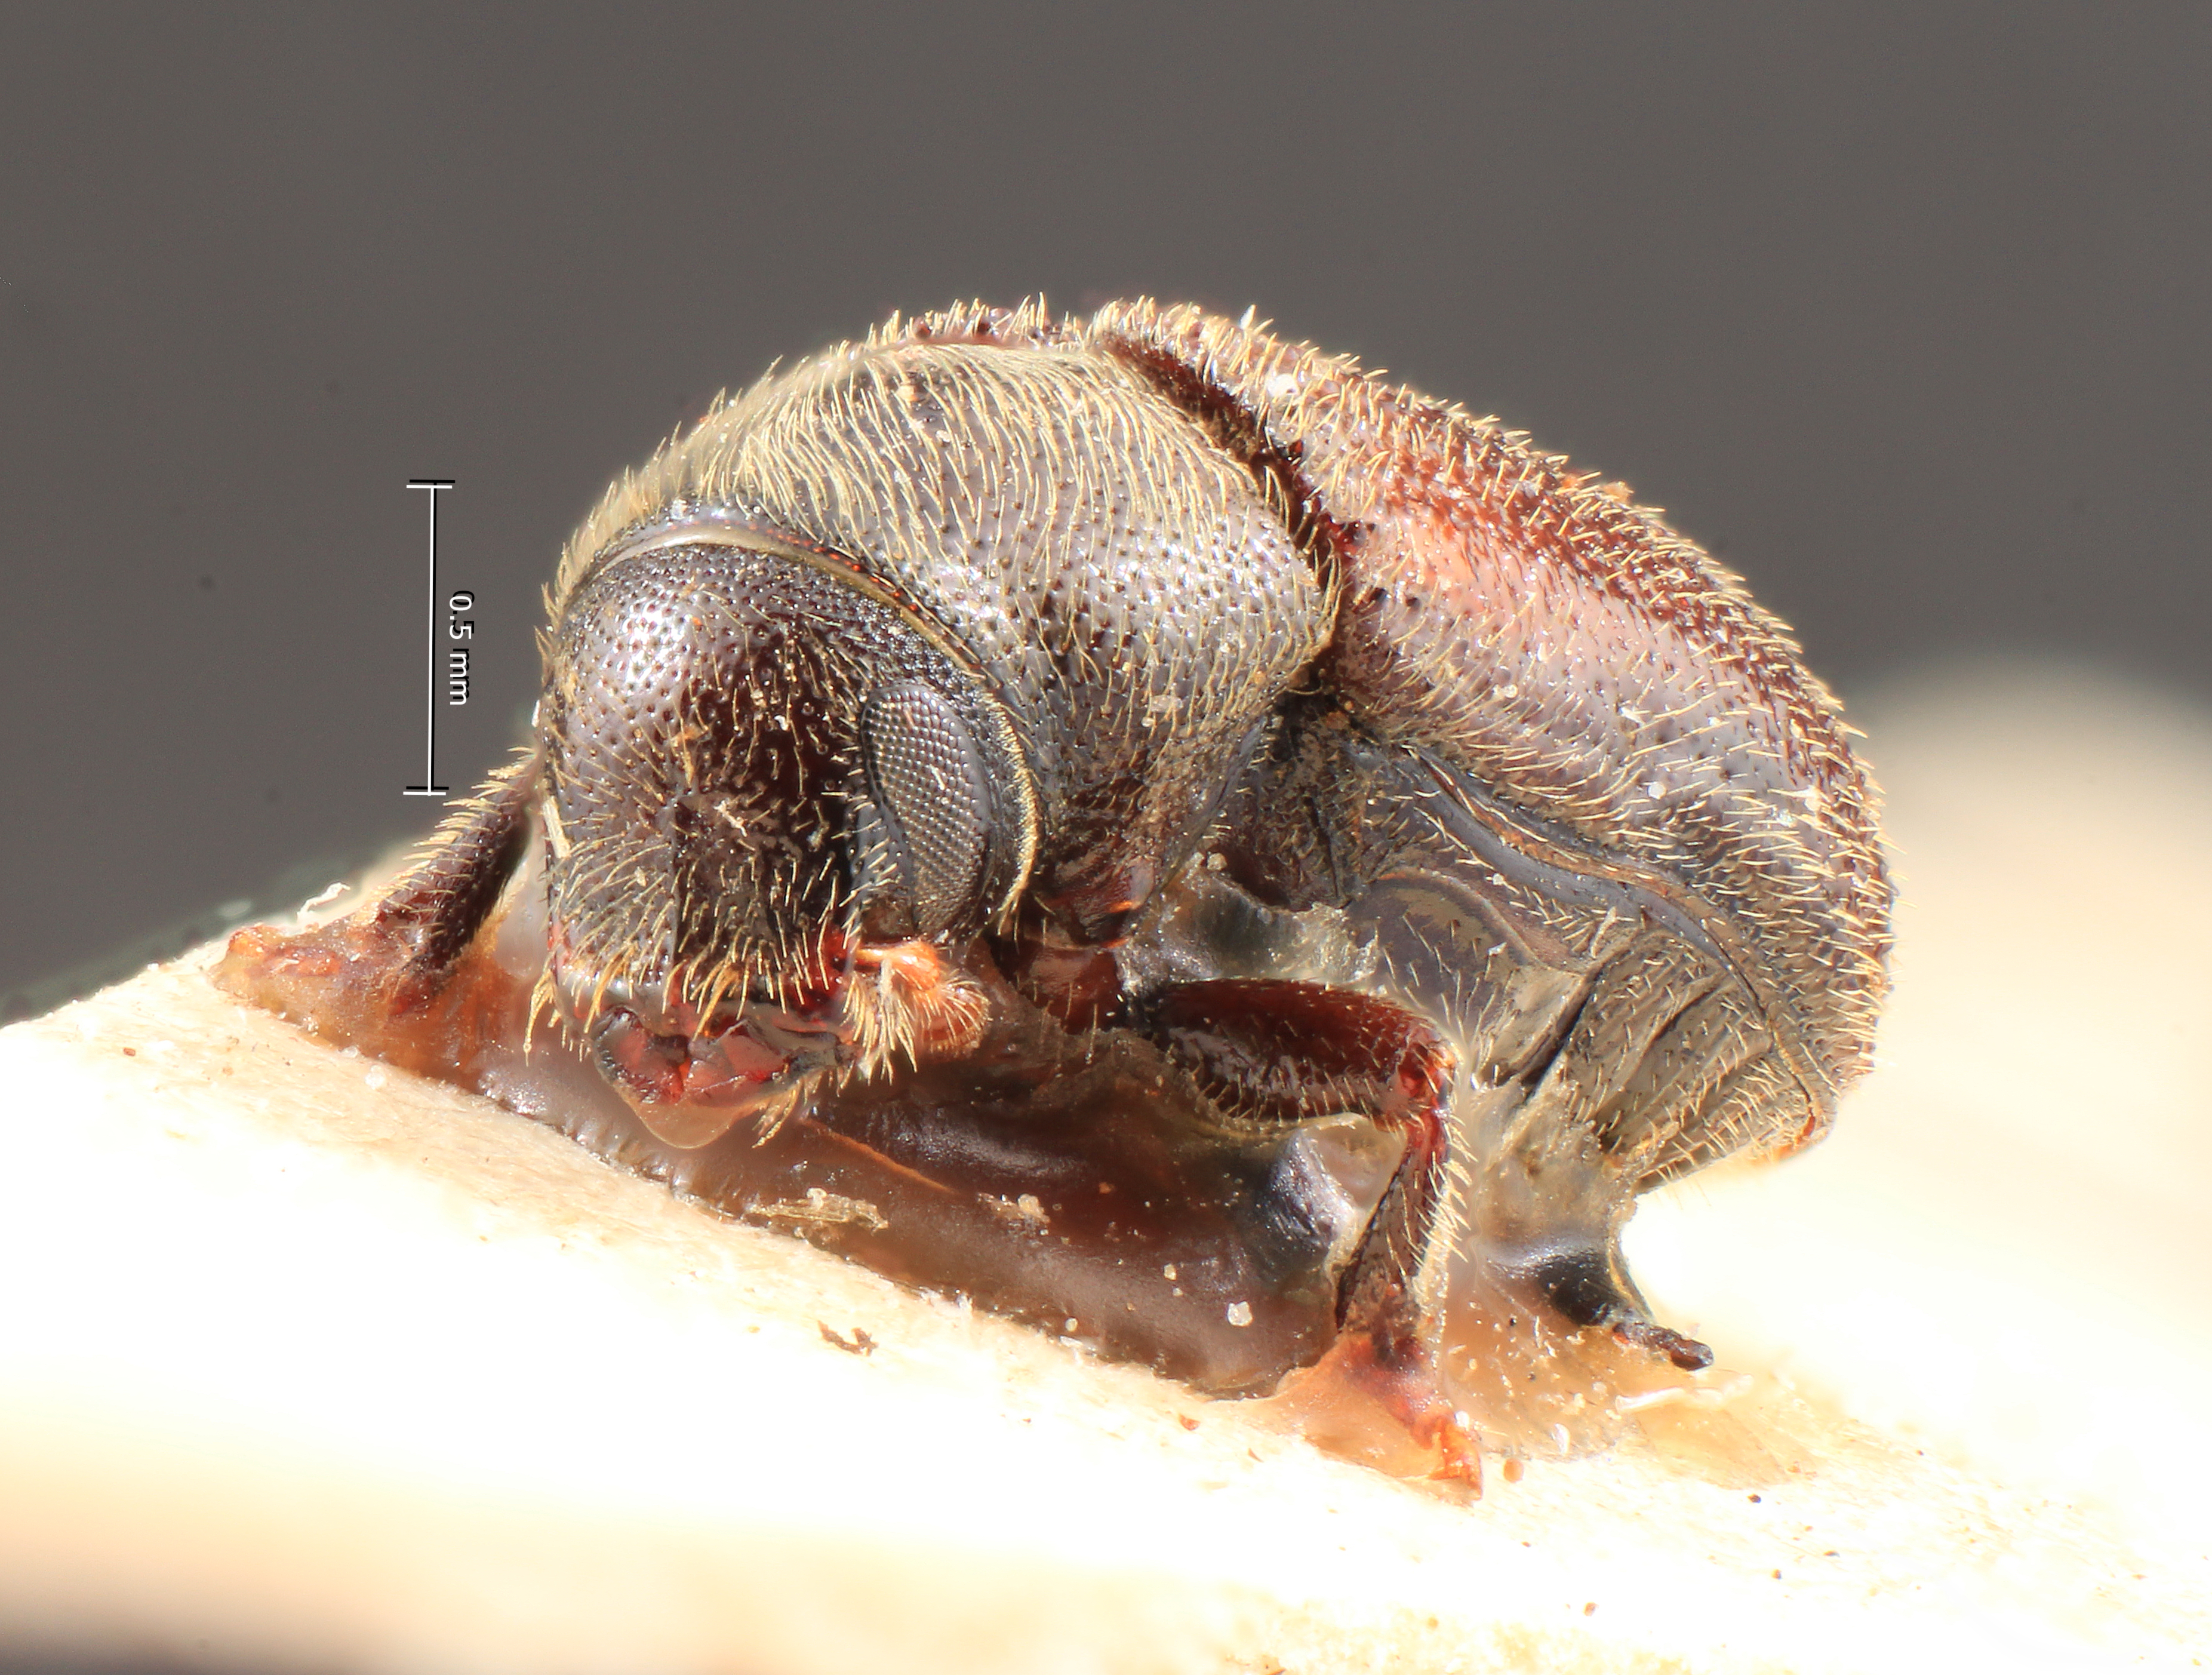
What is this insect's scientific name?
Blastophagus starki
